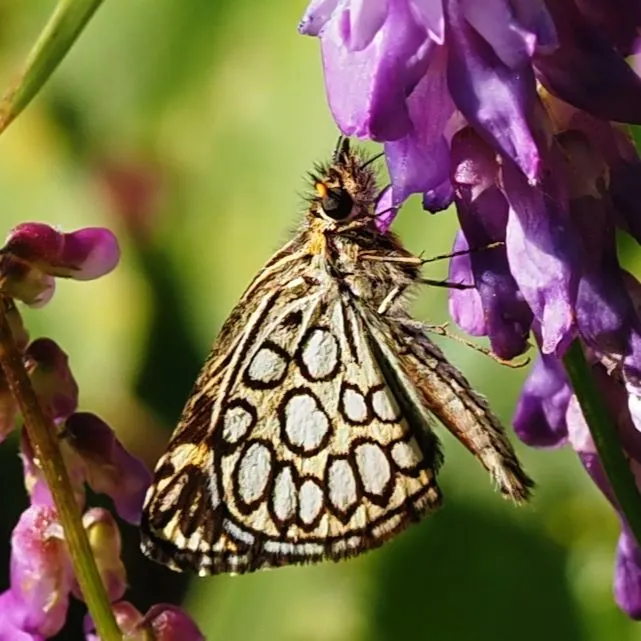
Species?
Heteropterus morpheus
